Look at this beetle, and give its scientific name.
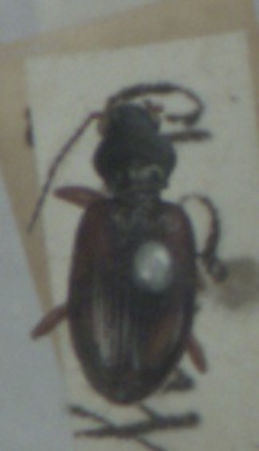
Bembidion tetracolum
